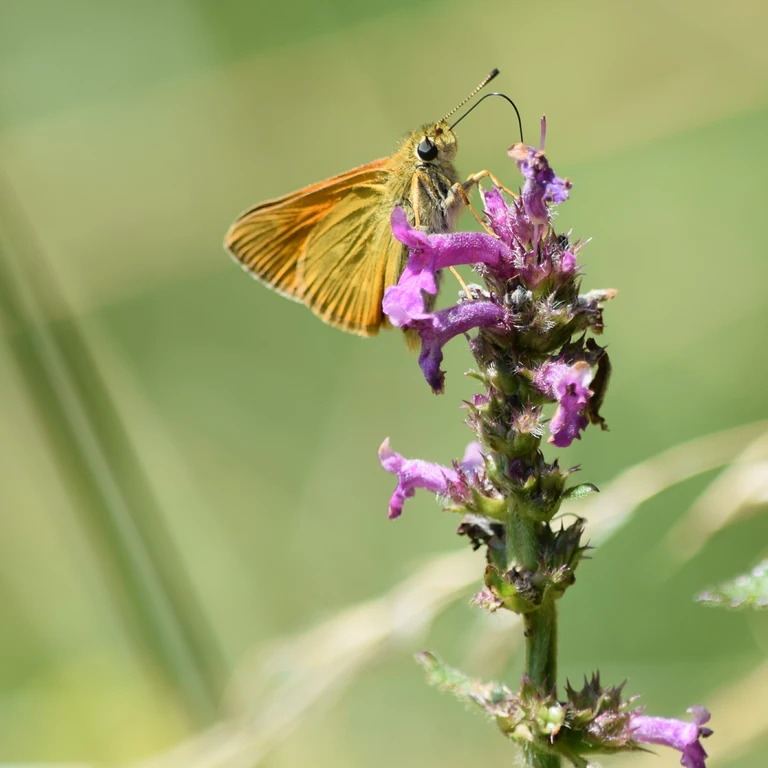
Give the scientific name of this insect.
Ochlodes sylvanus (also Ochlodes venata)
